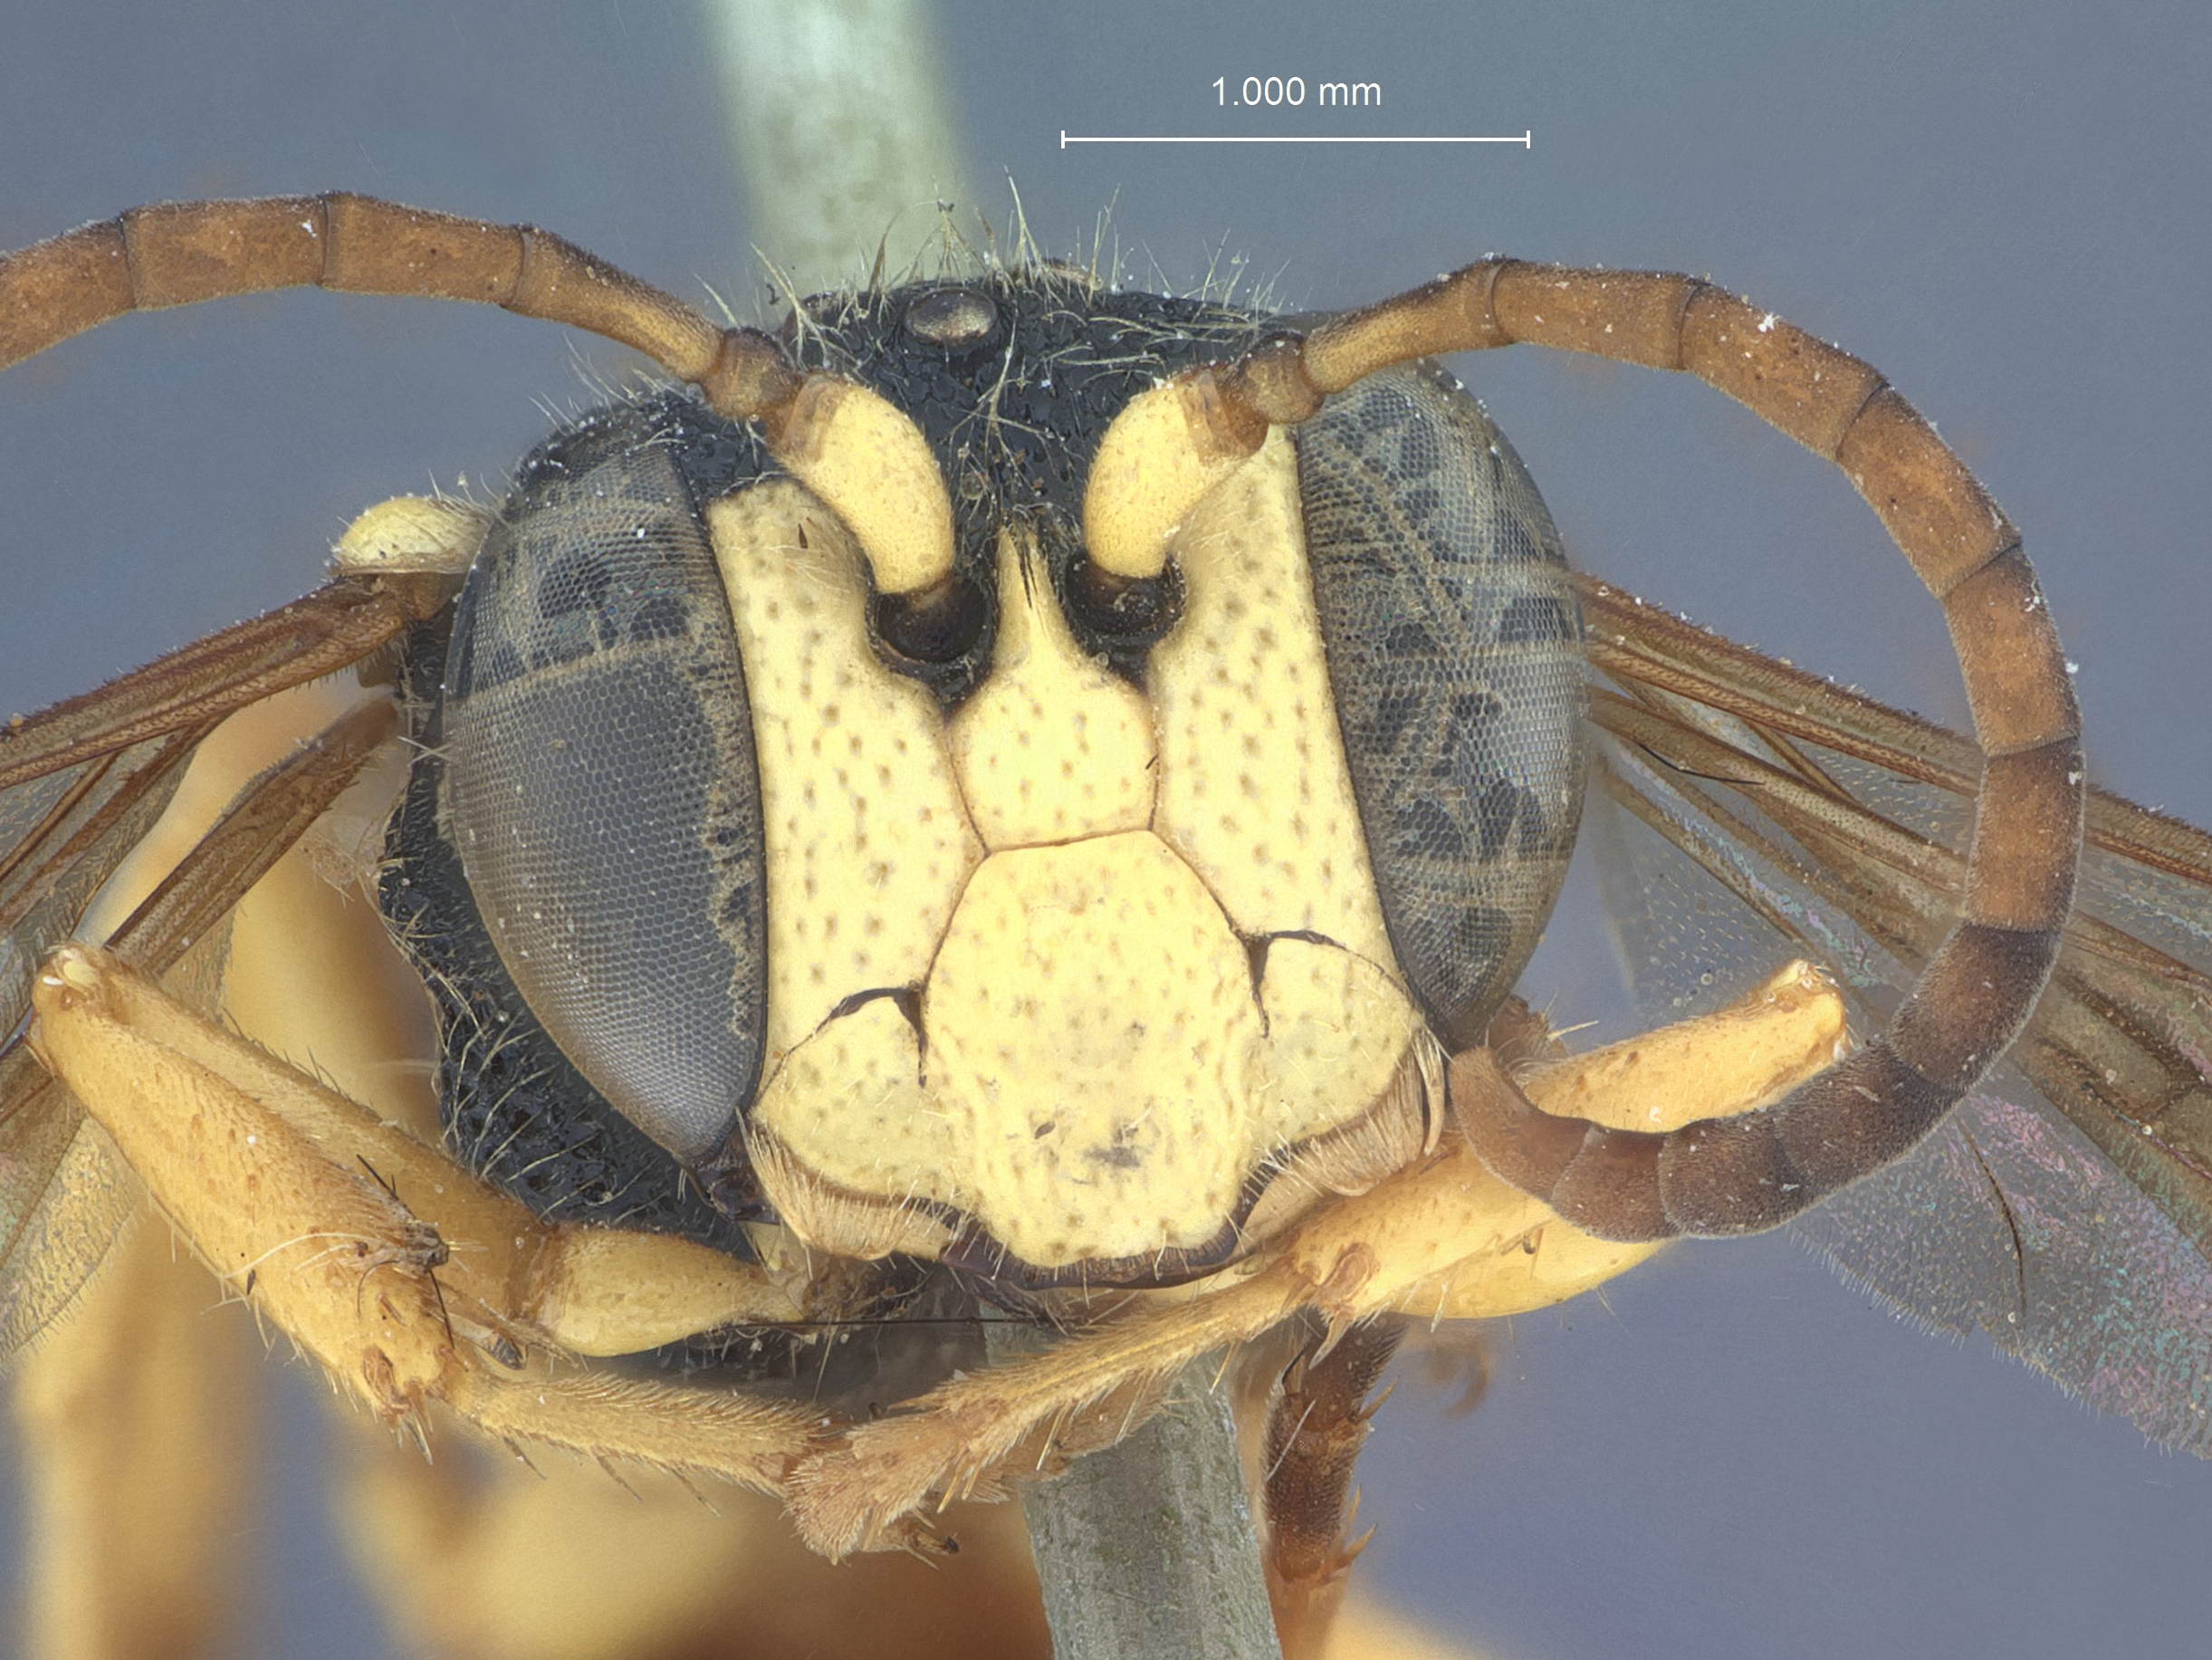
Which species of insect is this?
Cerceris gegan
